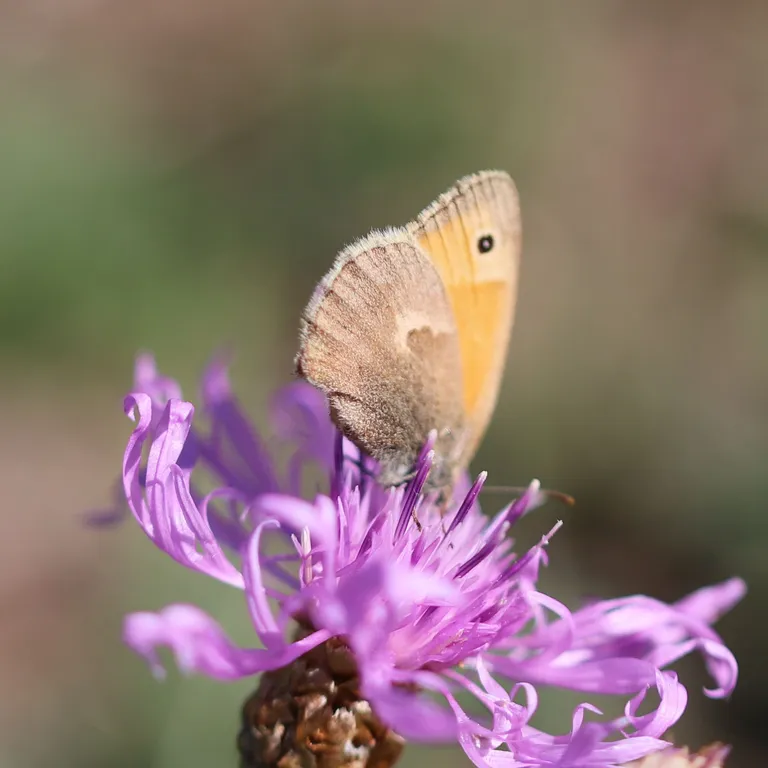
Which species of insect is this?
Coenonympha pamphilus
